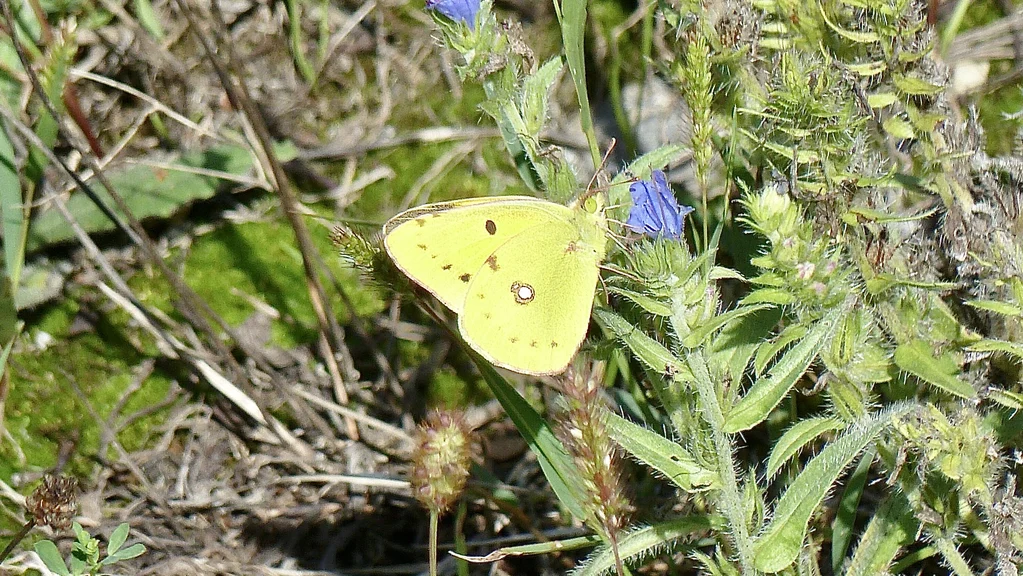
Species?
Colias croceus
